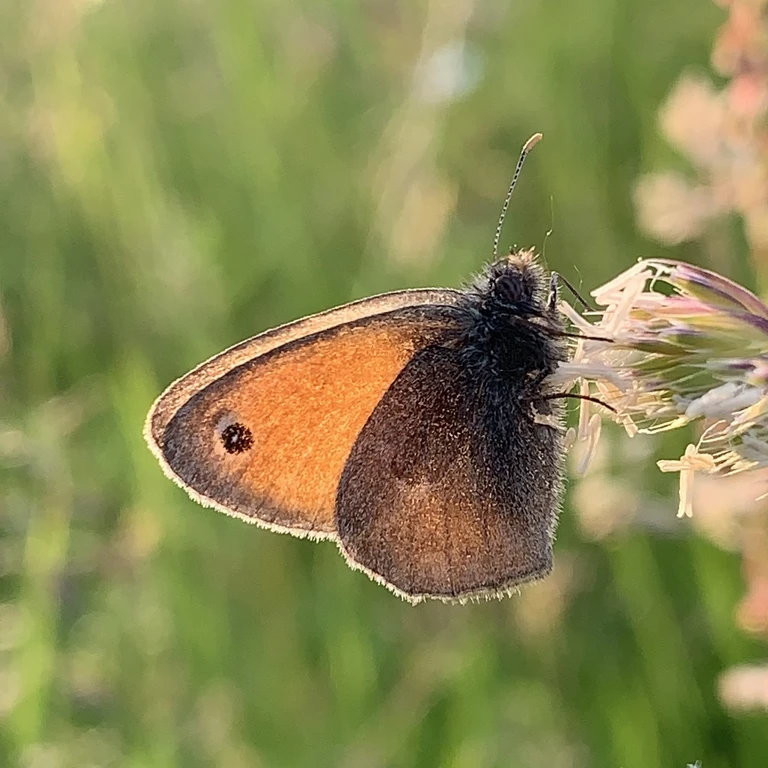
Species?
Coenonympha pamphilus
